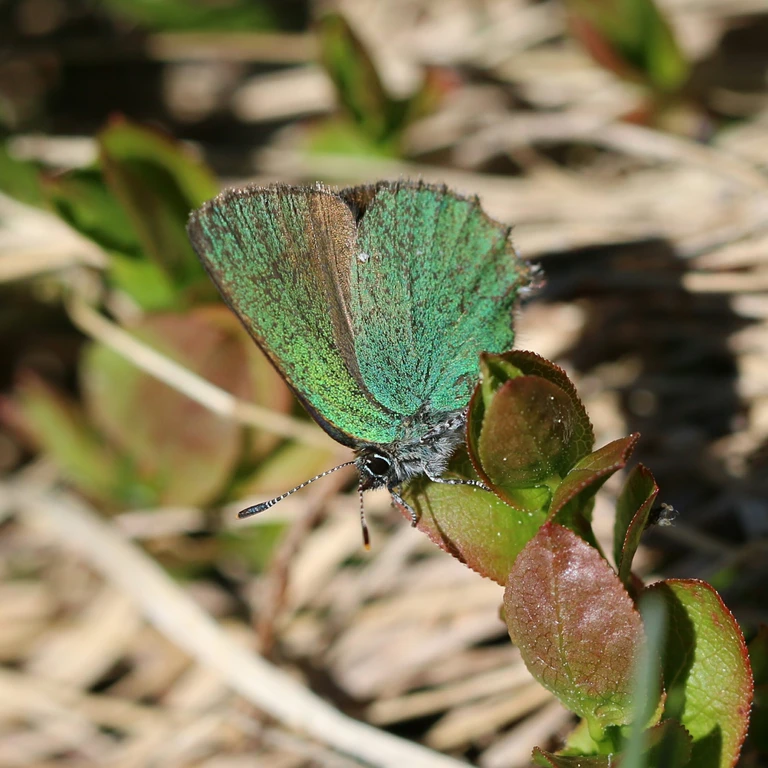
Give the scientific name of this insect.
Callophrys rubi
